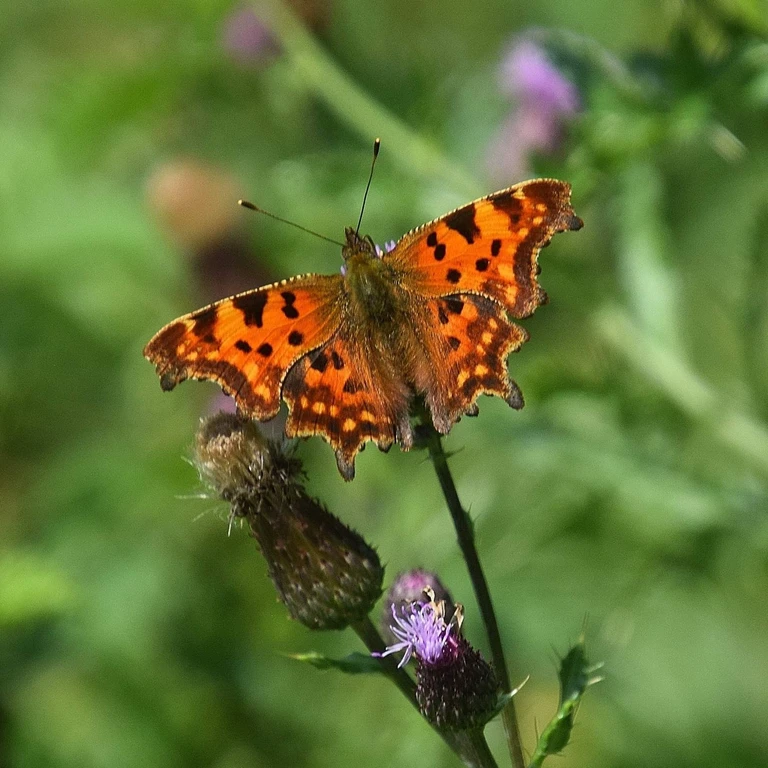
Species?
Polygonia c-album
